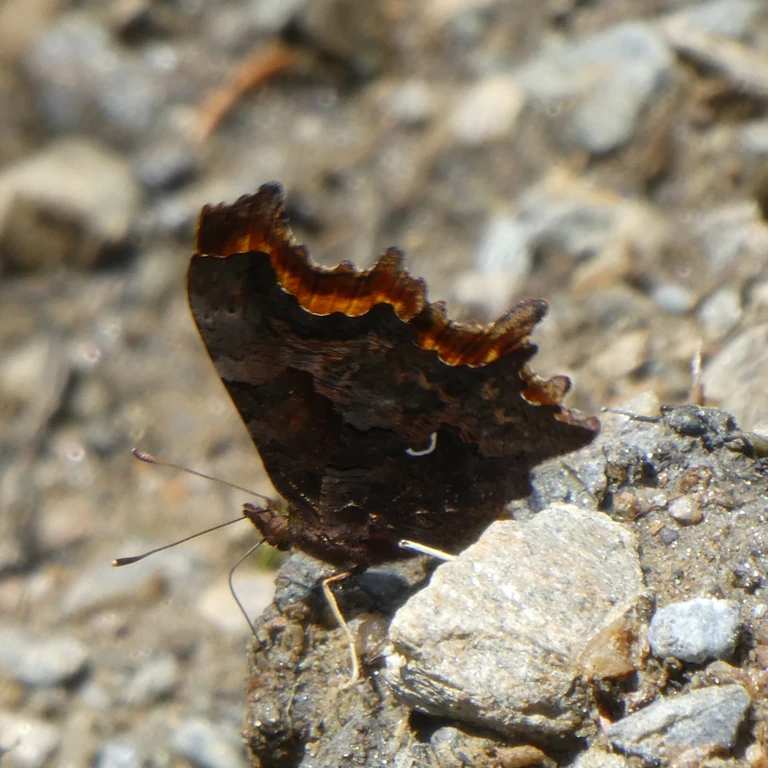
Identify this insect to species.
Polygonia c-album
